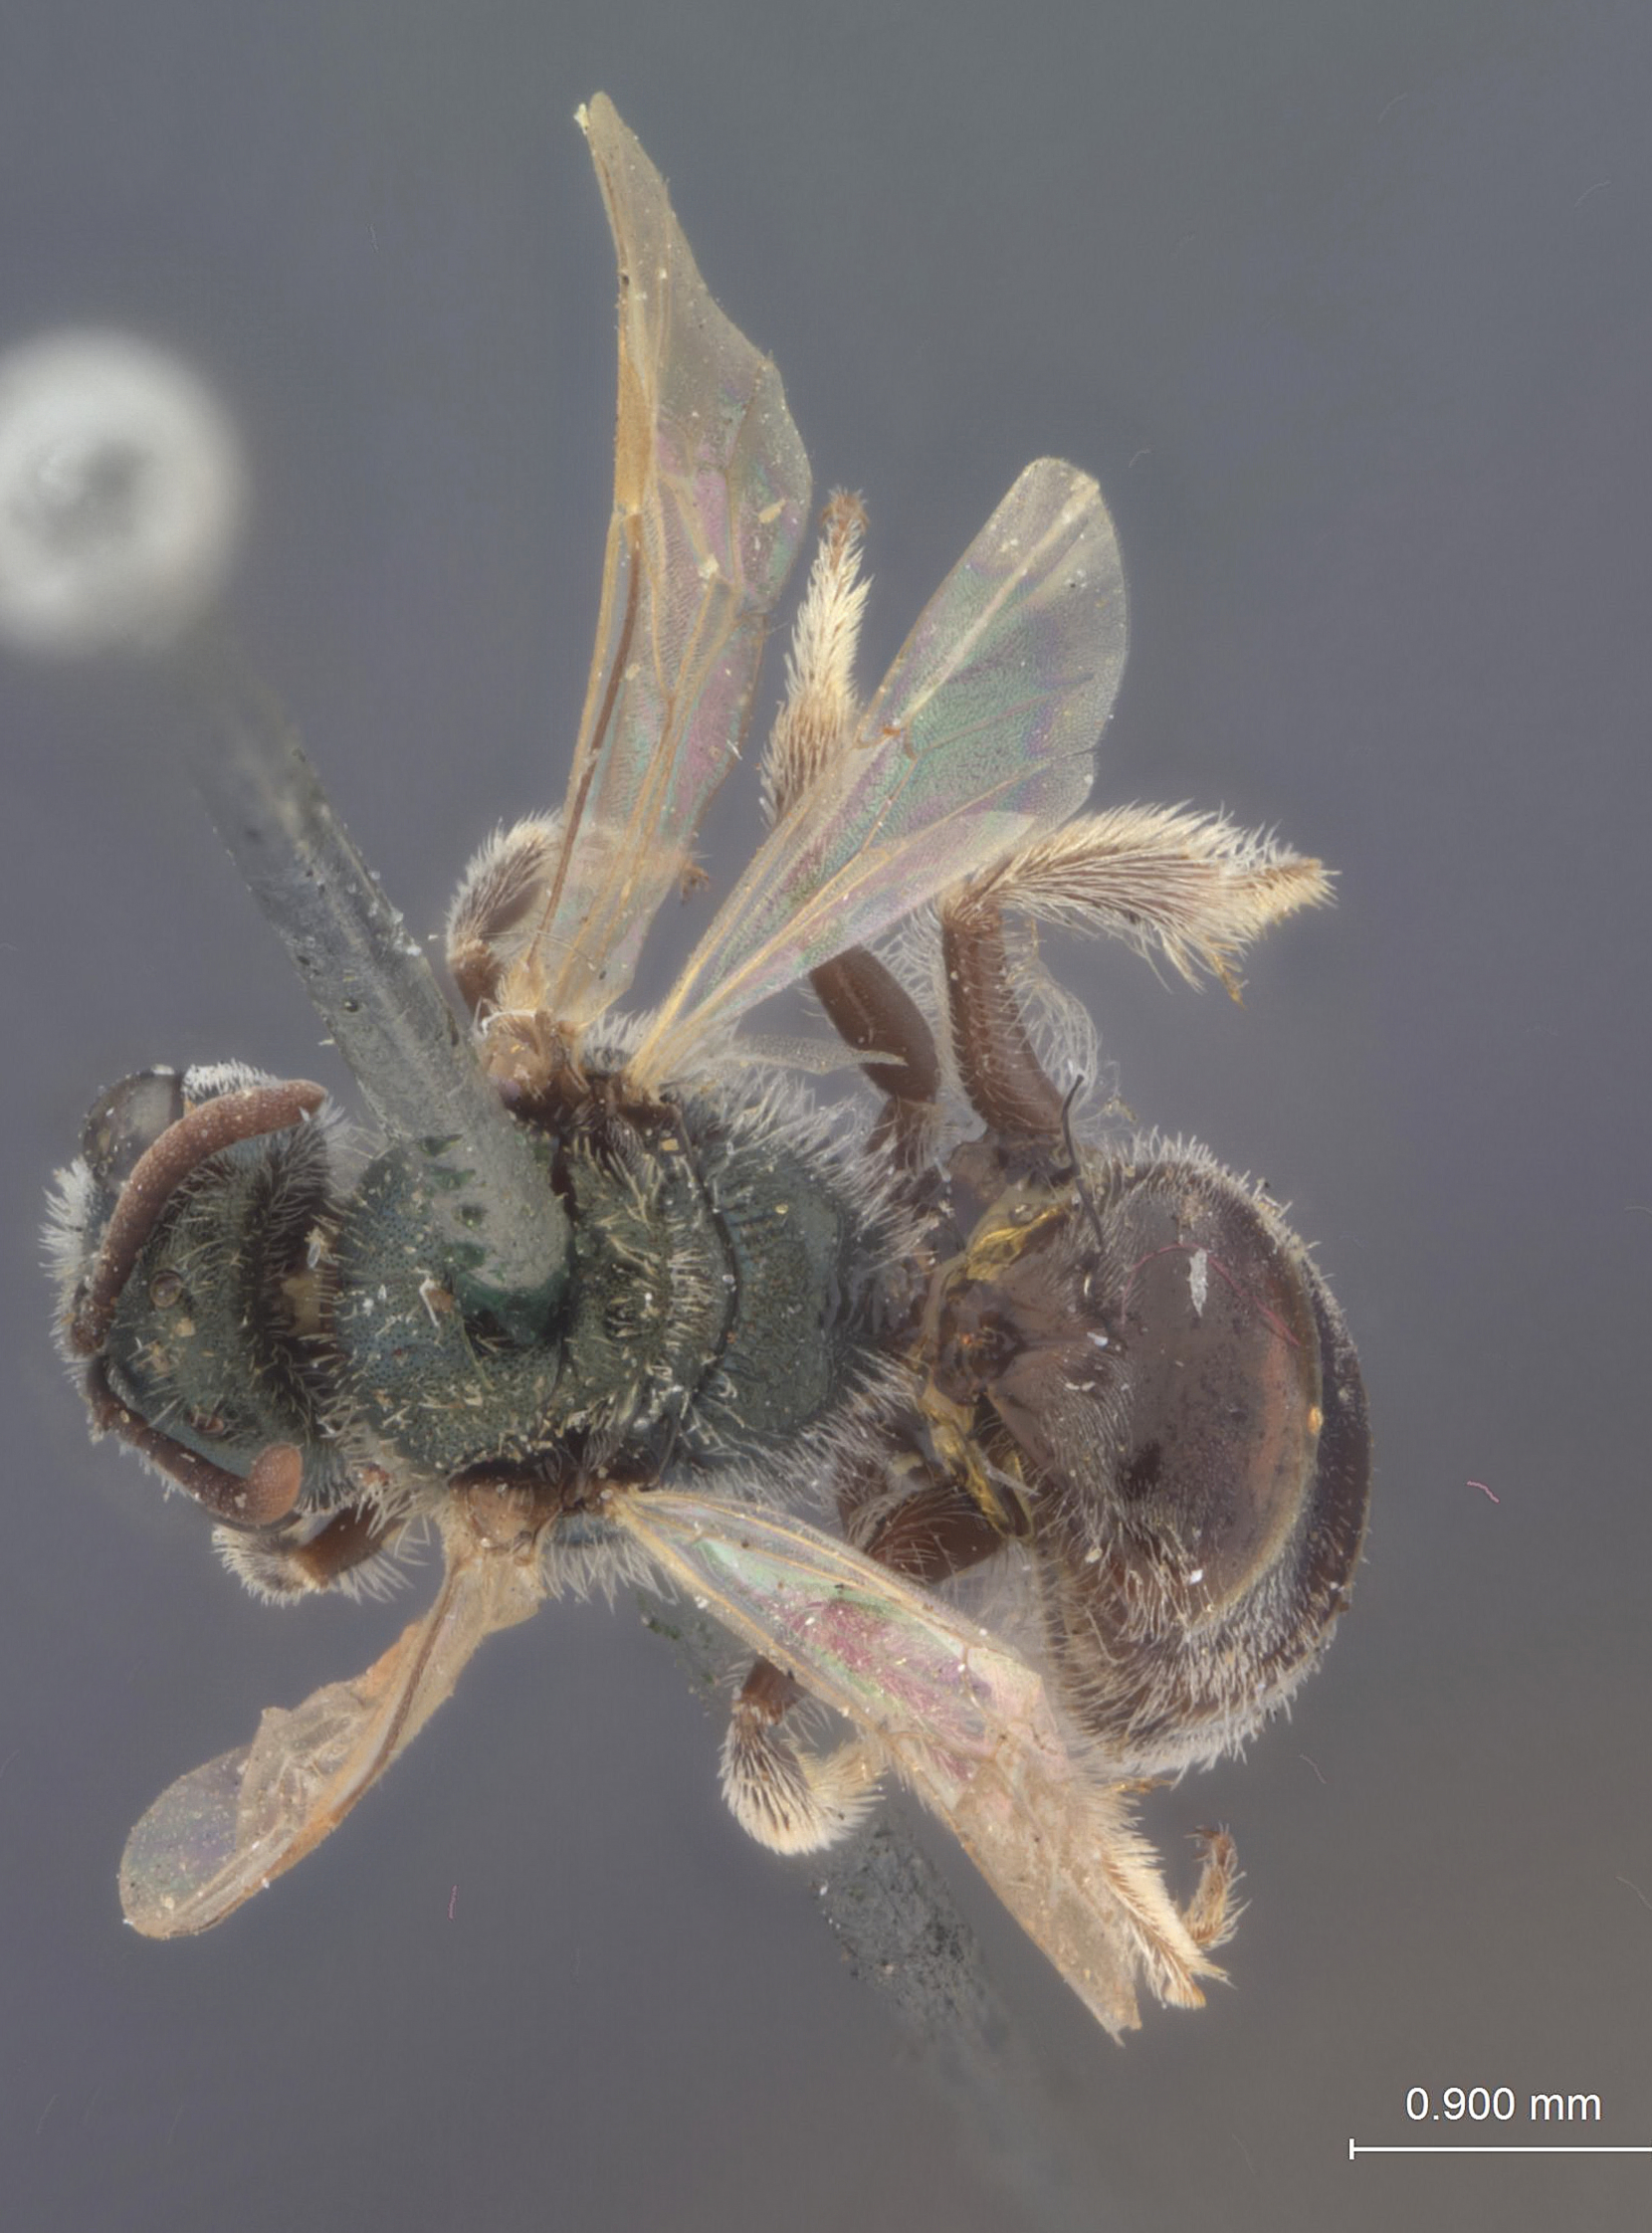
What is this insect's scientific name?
Halictus incompletus
